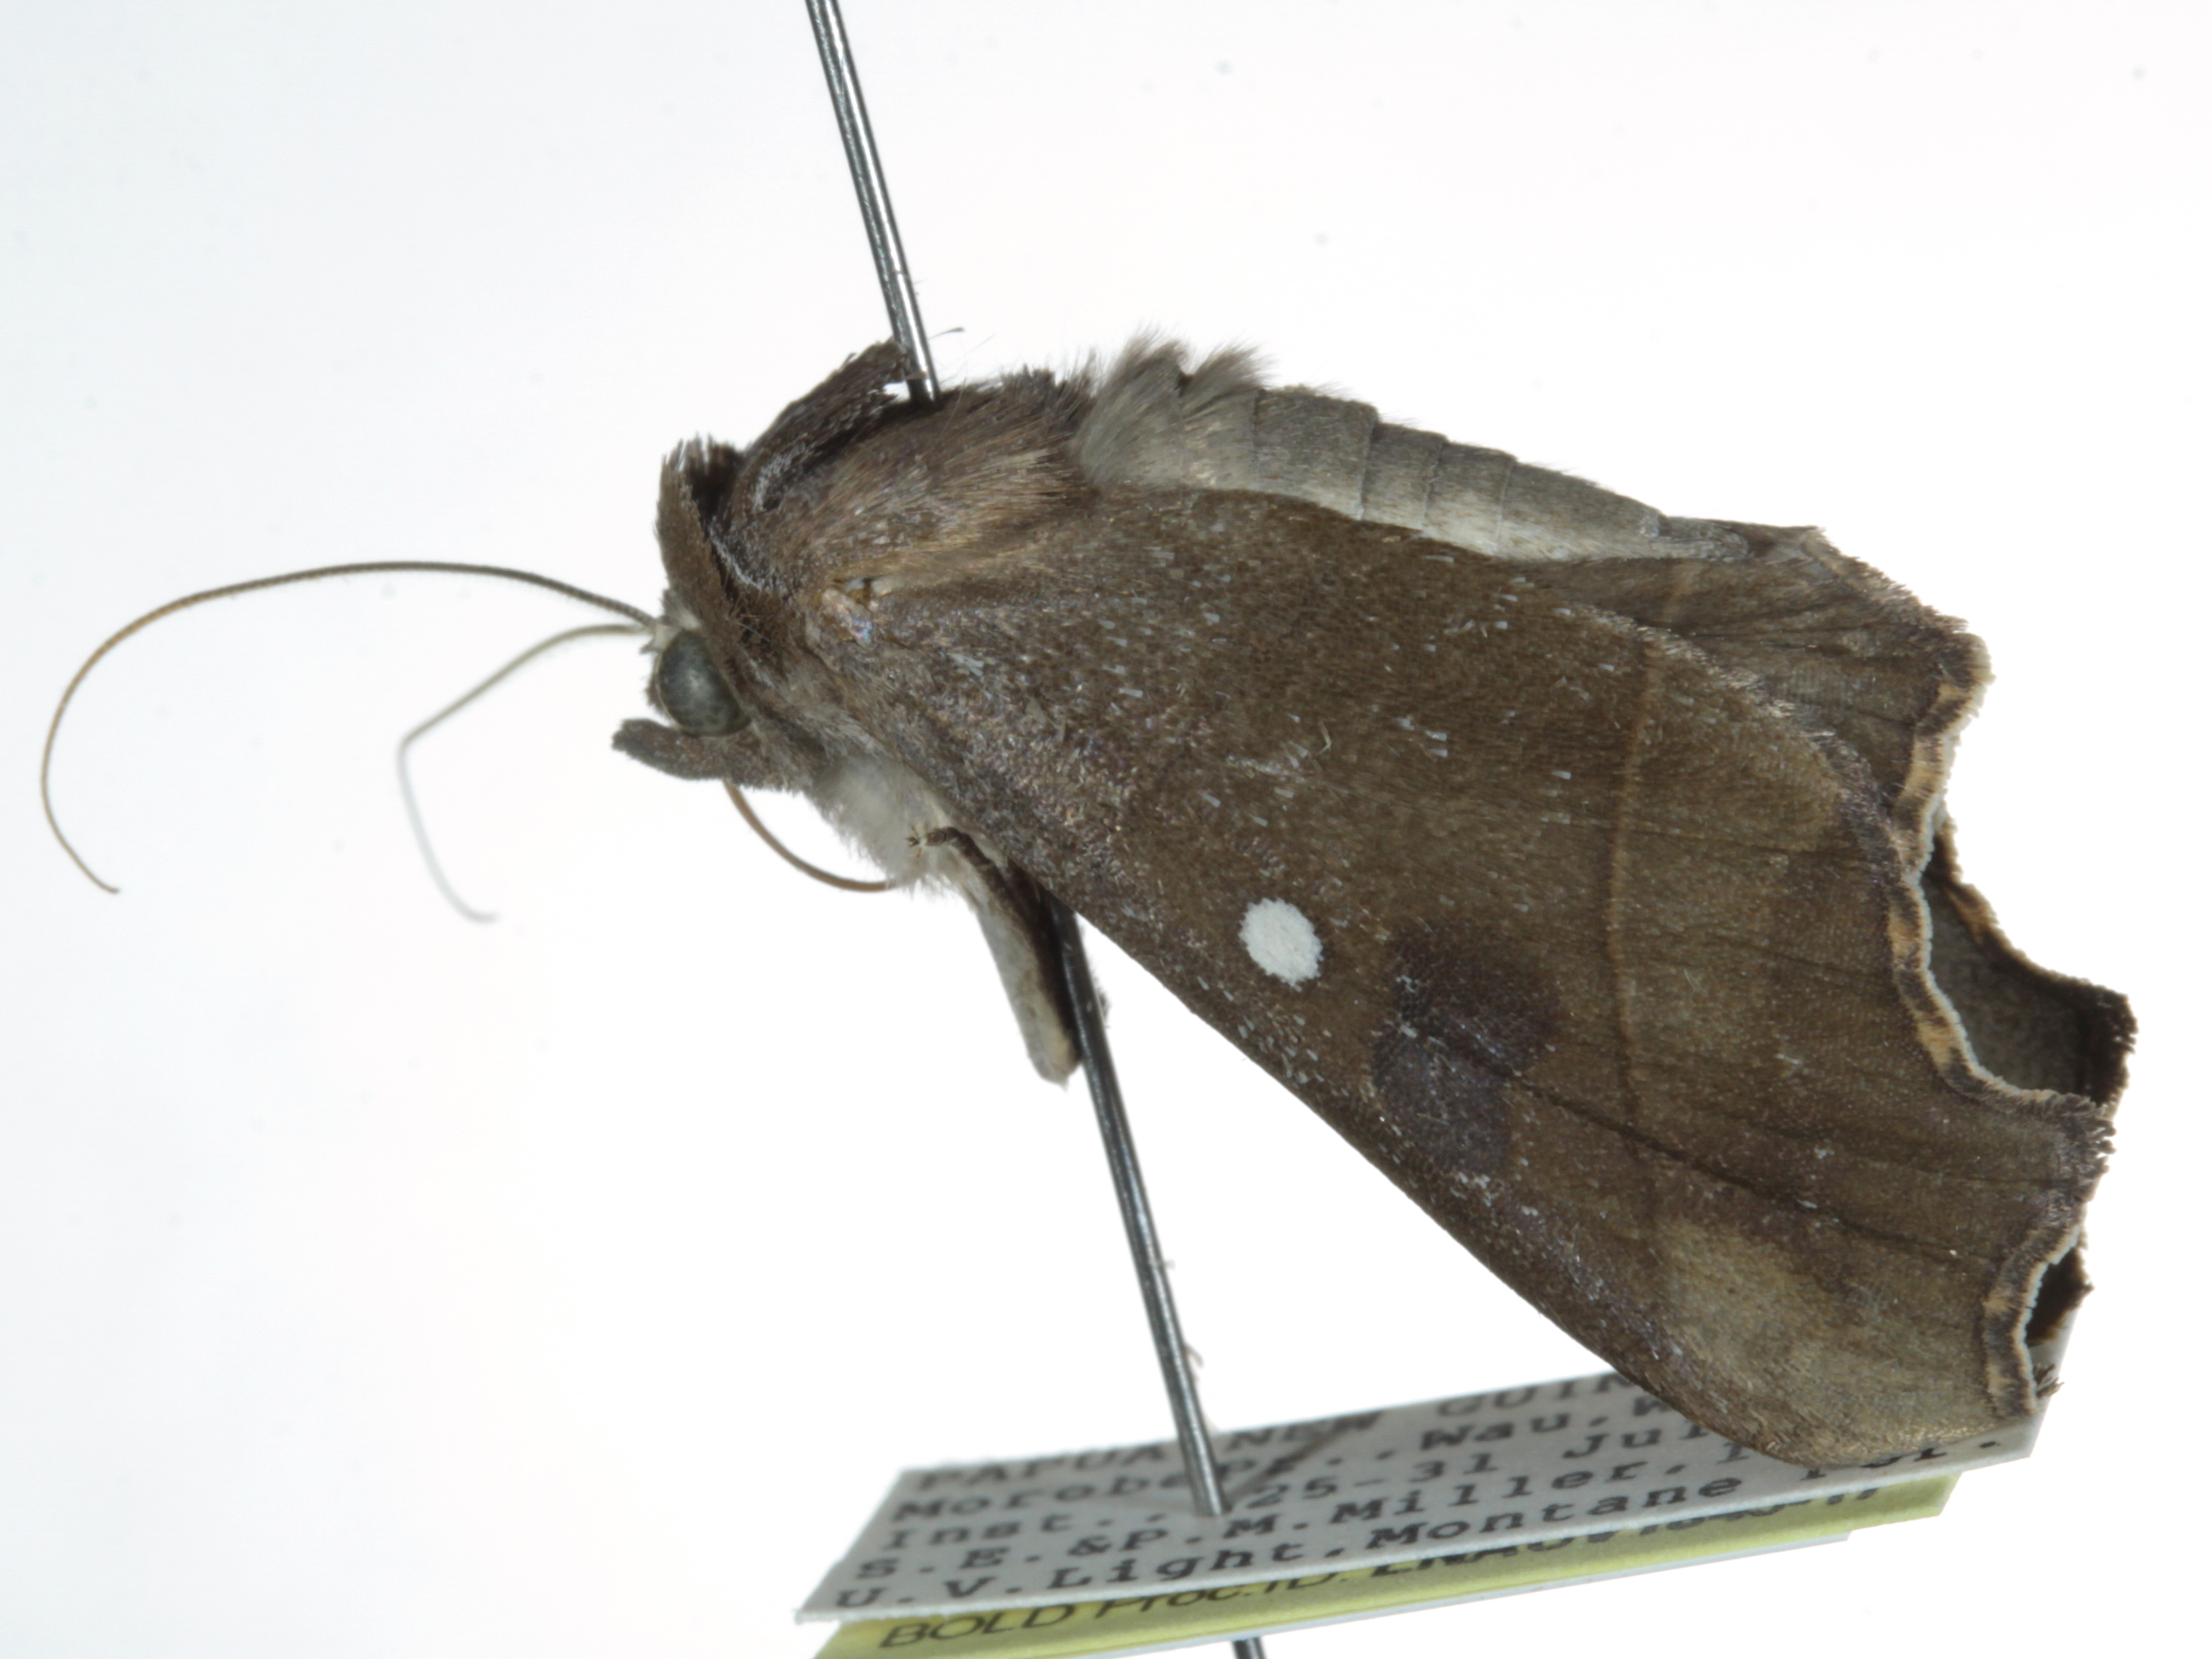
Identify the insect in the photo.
Oxygonitis sericeoides
